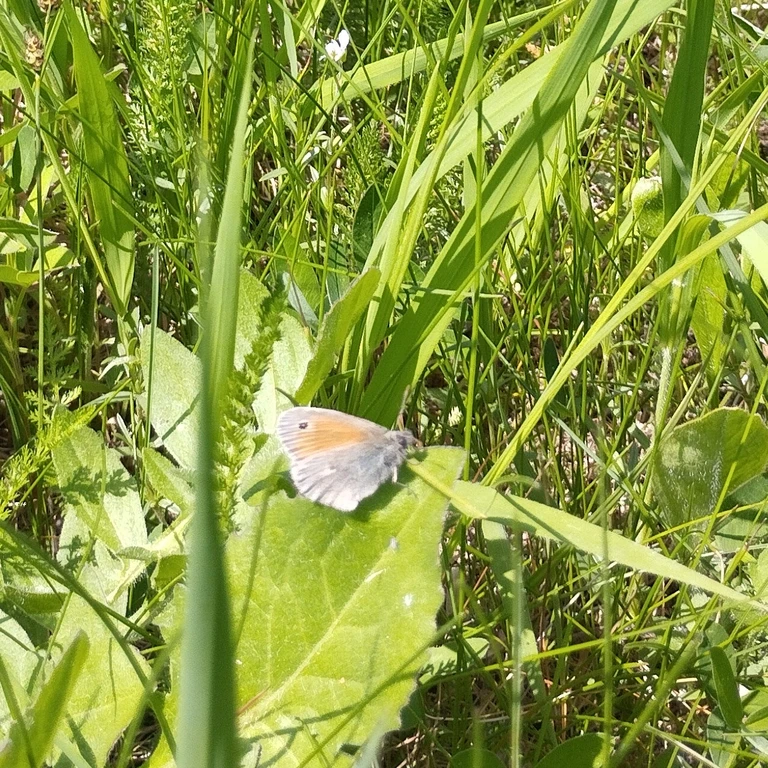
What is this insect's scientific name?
Coenonympha pamphilus
